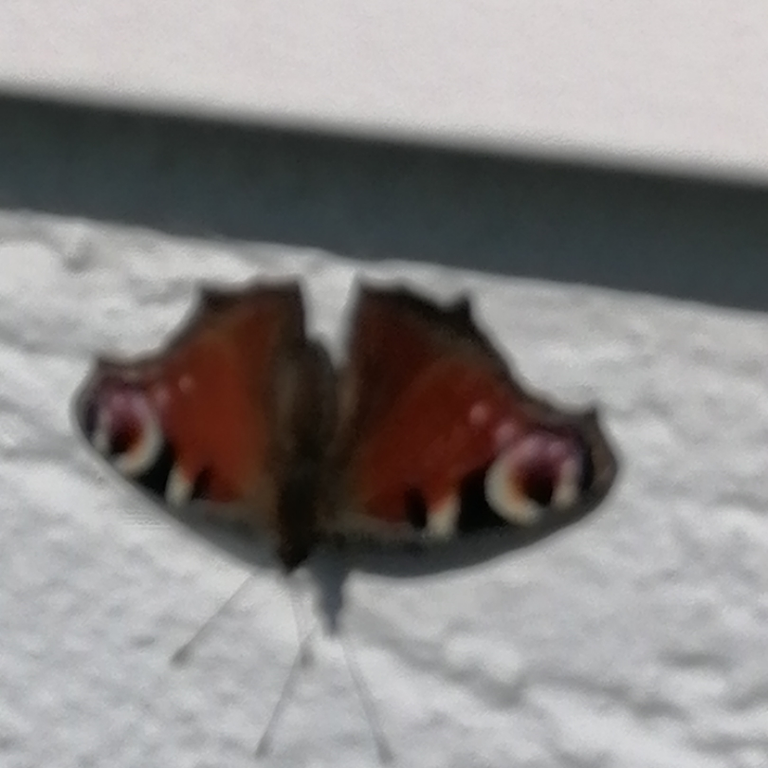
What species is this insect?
Aglais io
